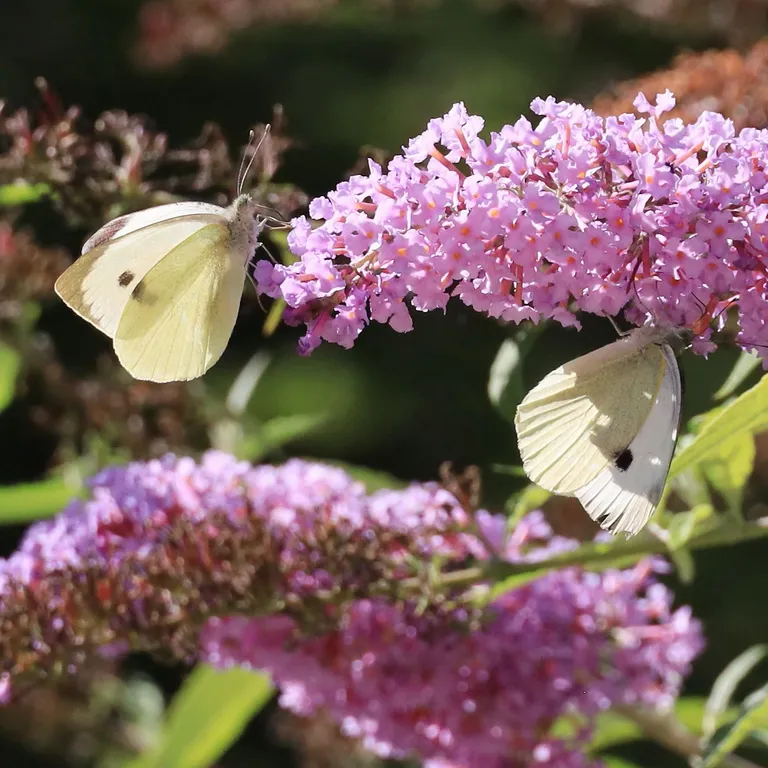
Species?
Pieris brassicae
